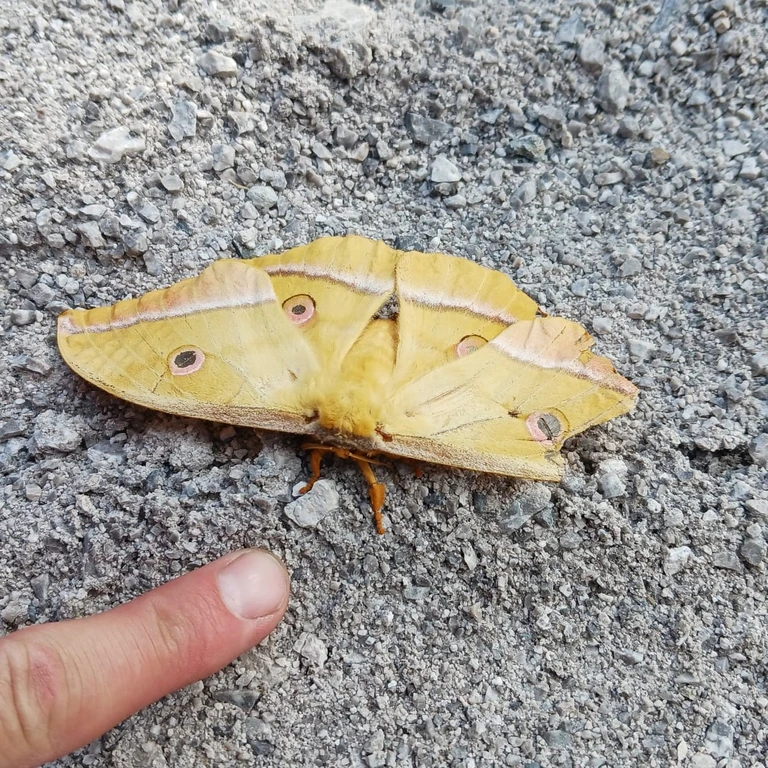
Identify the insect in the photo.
Antheraea yamamai
